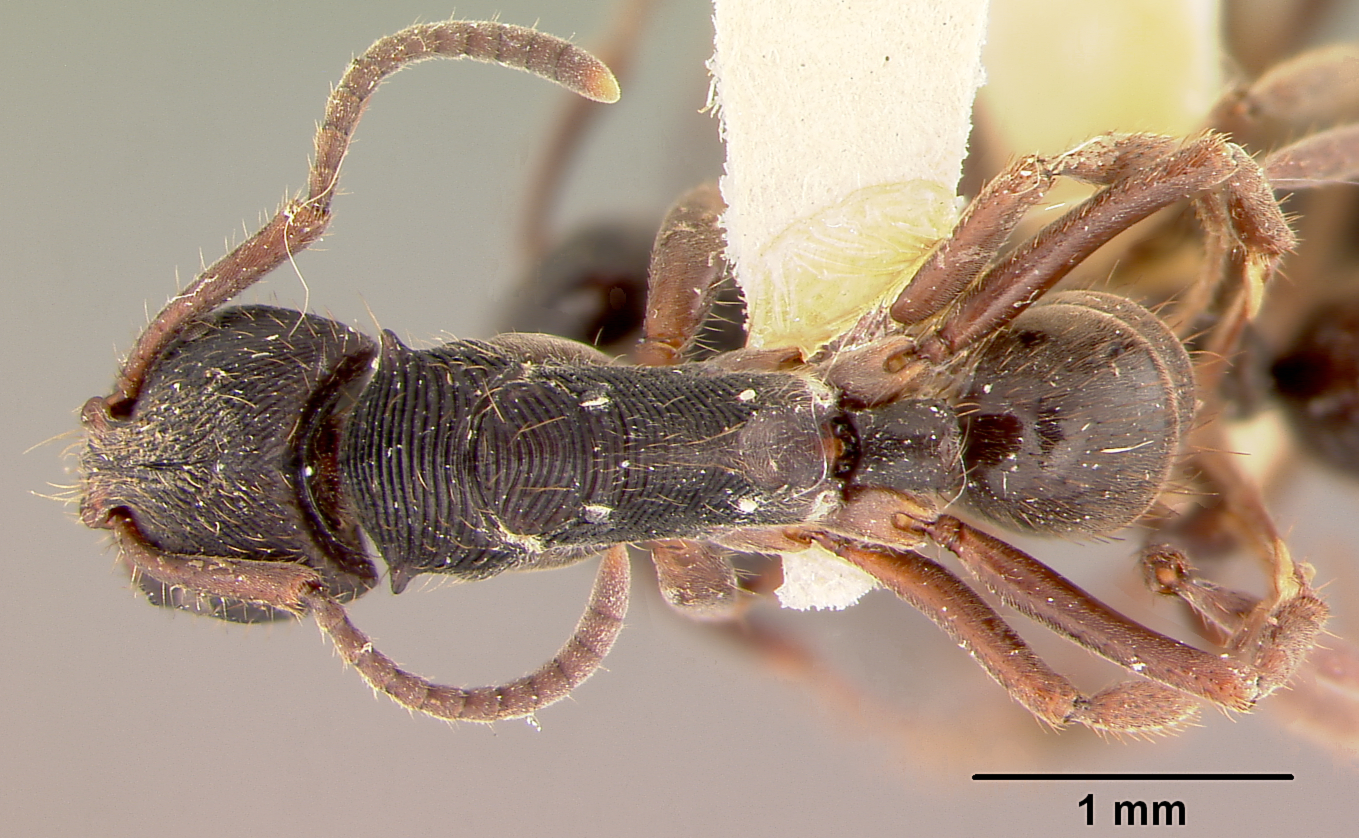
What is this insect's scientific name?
Odontoponera transversa
